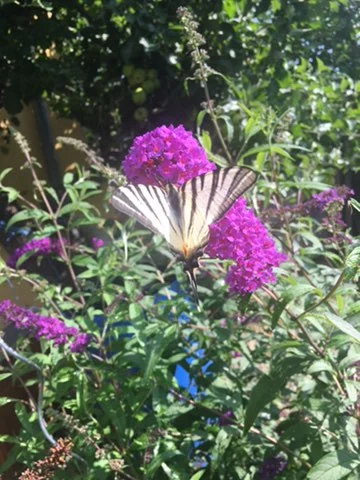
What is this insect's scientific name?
Iphiclides podalirius
